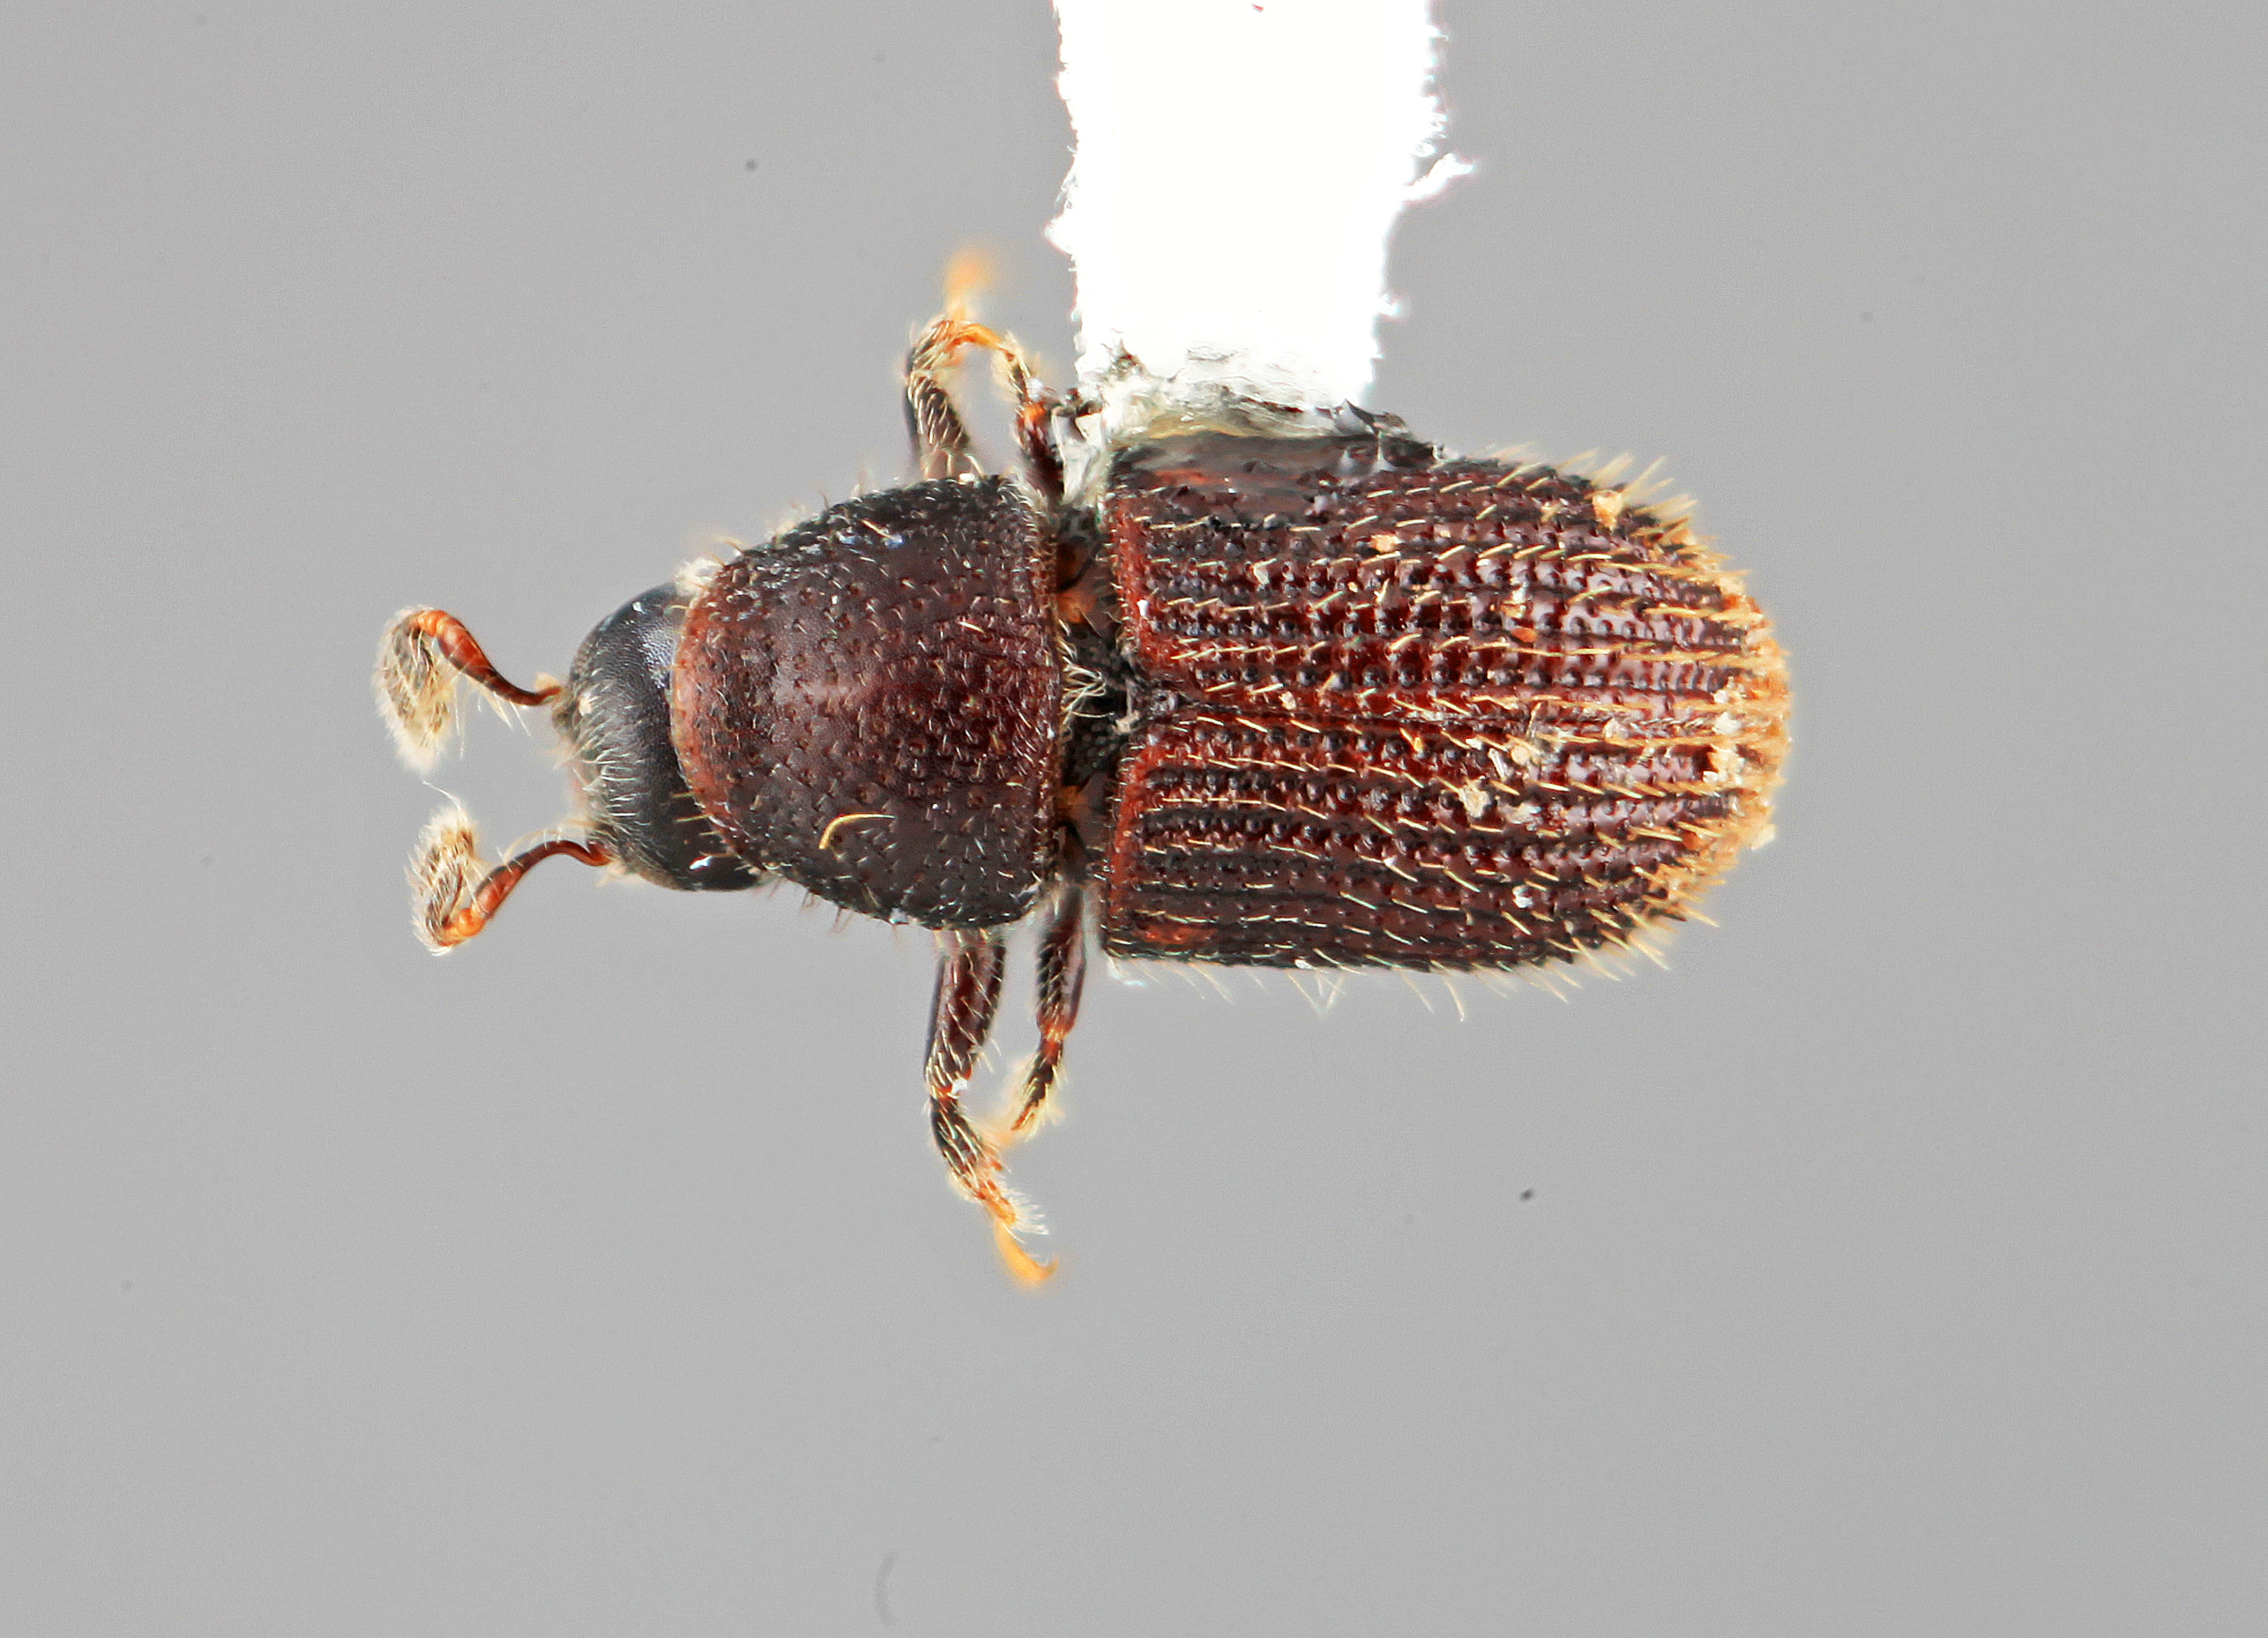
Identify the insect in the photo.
Phloeotribus levis
